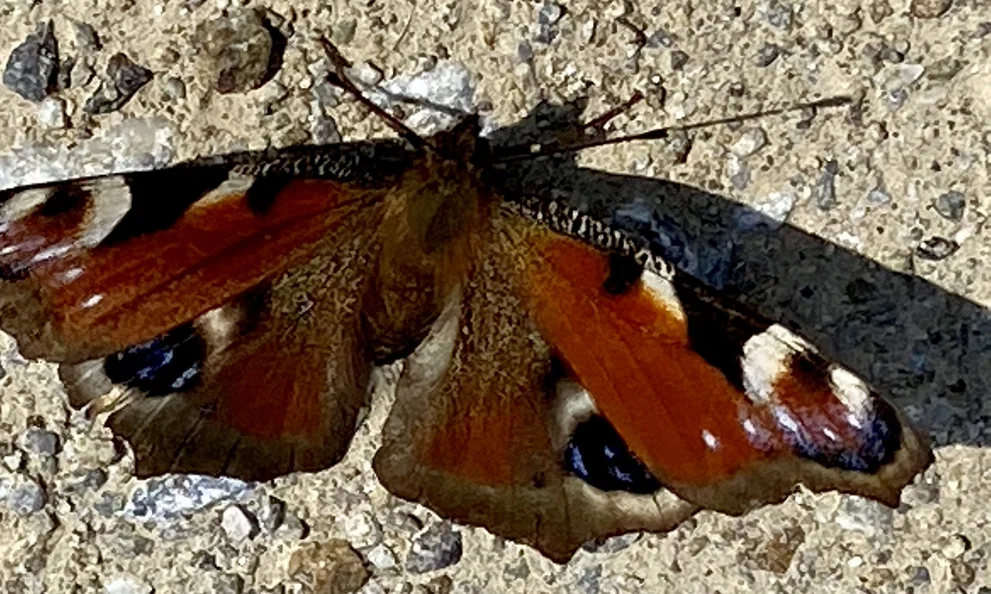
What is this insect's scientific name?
Aglais io
